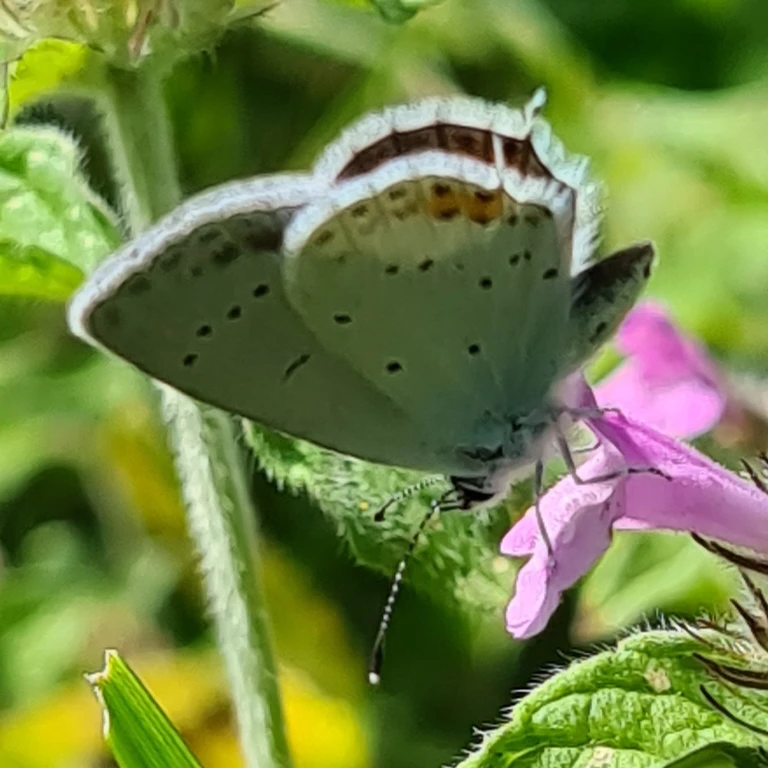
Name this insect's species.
Cupido argiades (also Elkalyce argiades)
